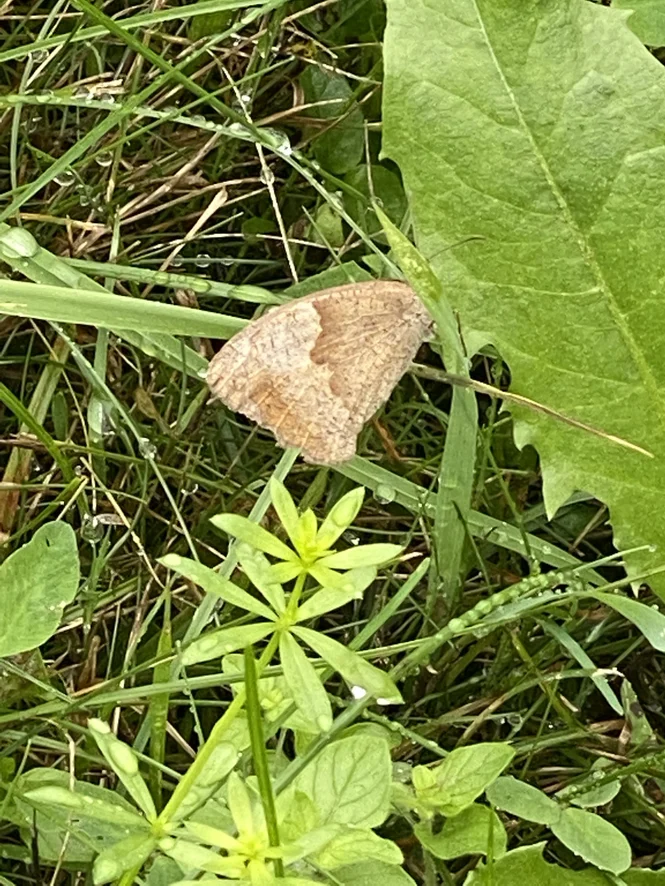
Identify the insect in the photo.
Maniola jurtina
